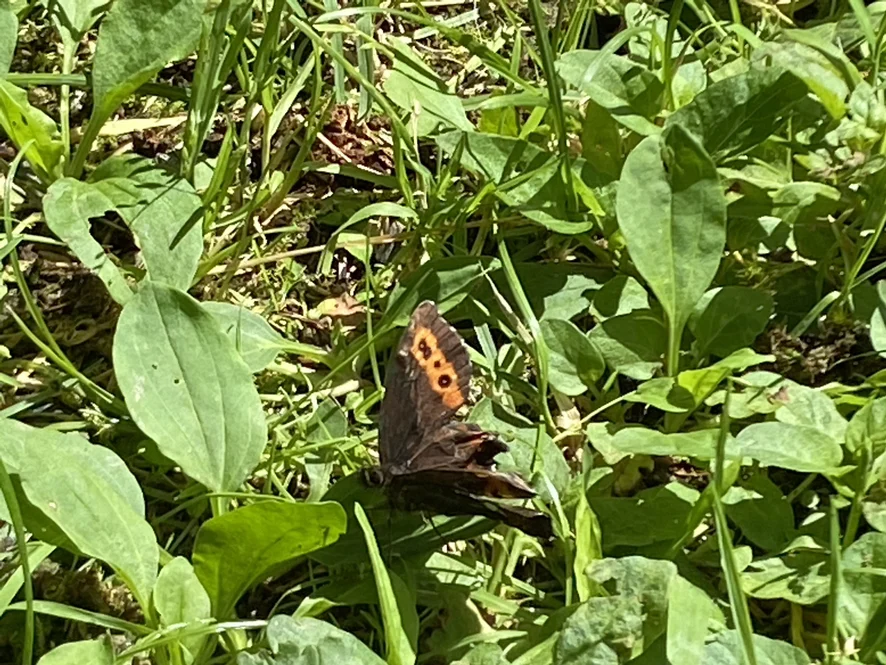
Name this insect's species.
Erebia ligea
